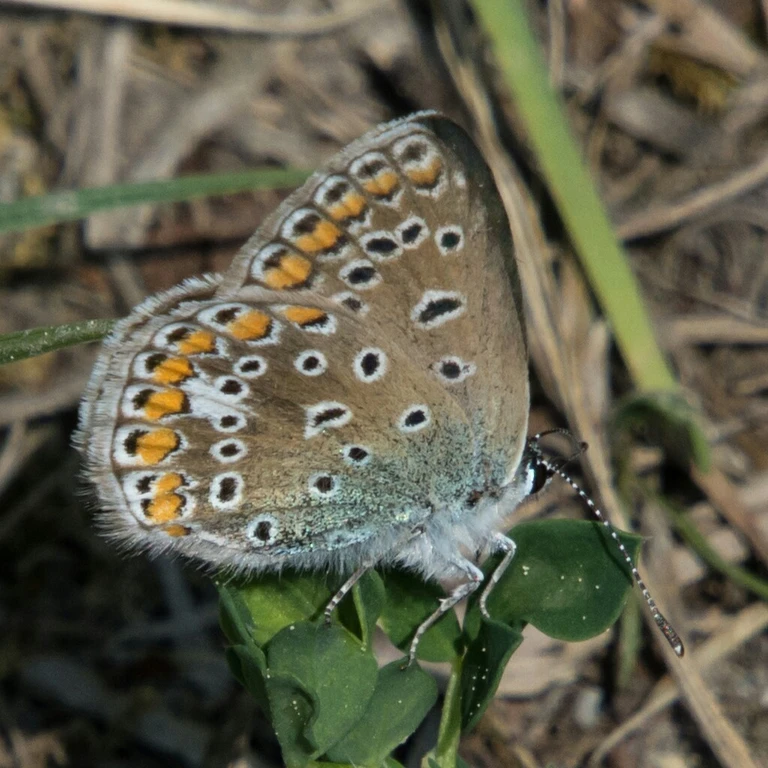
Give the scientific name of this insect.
Polyommatus icarus
